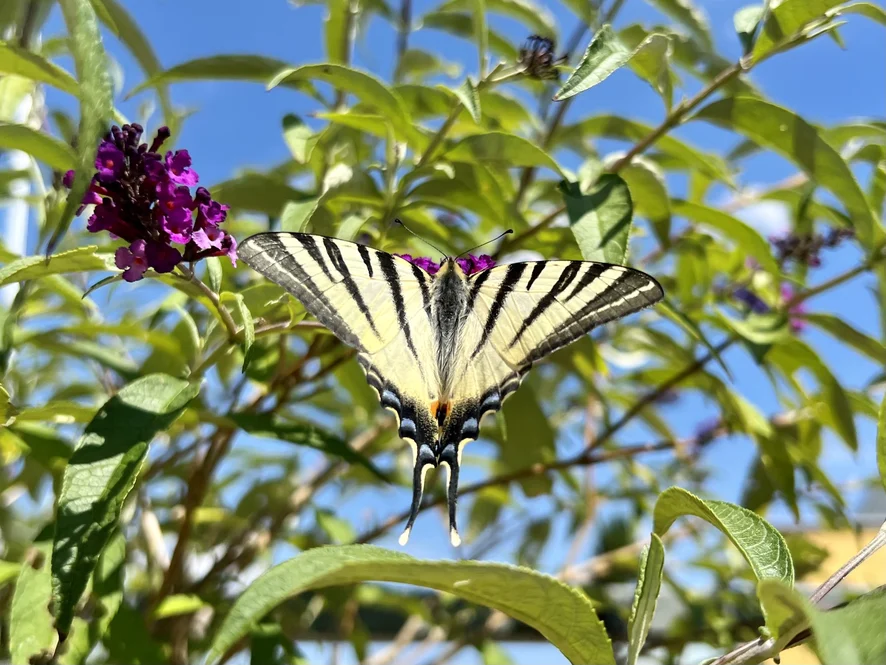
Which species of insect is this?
Iphiclides podalirius
